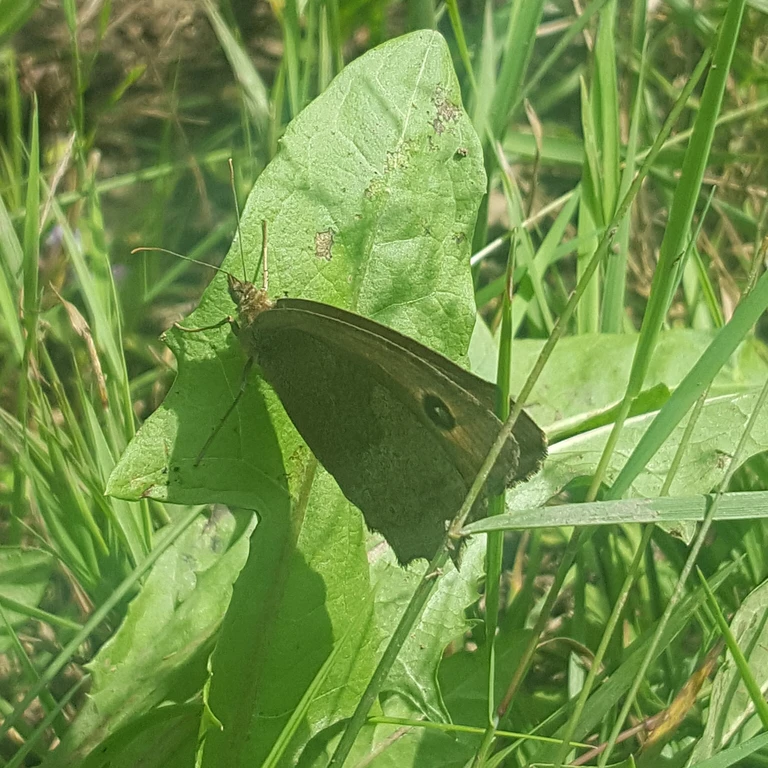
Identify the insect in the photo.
Minois dryas
